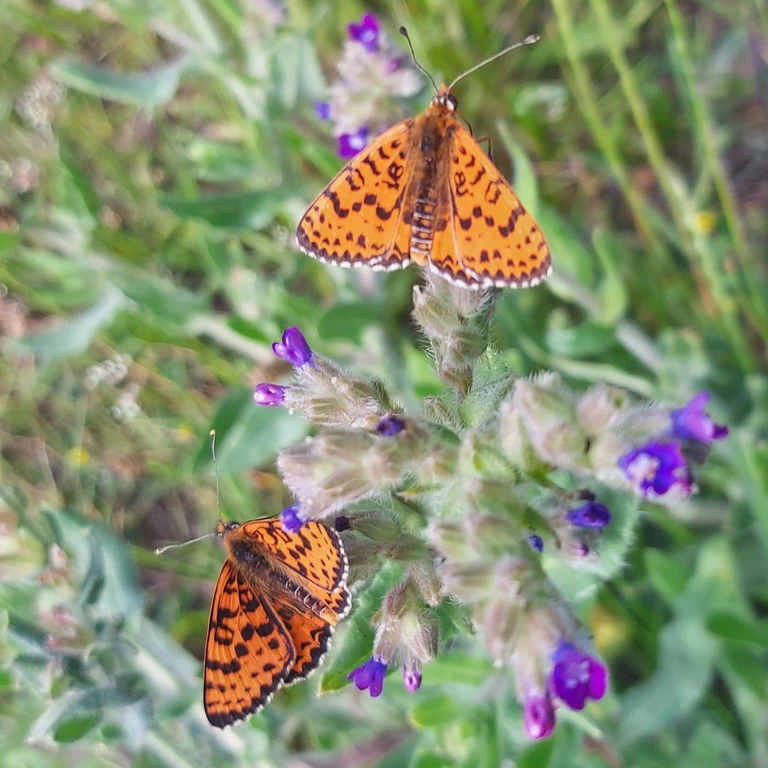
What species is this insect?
Melitaea didyma
